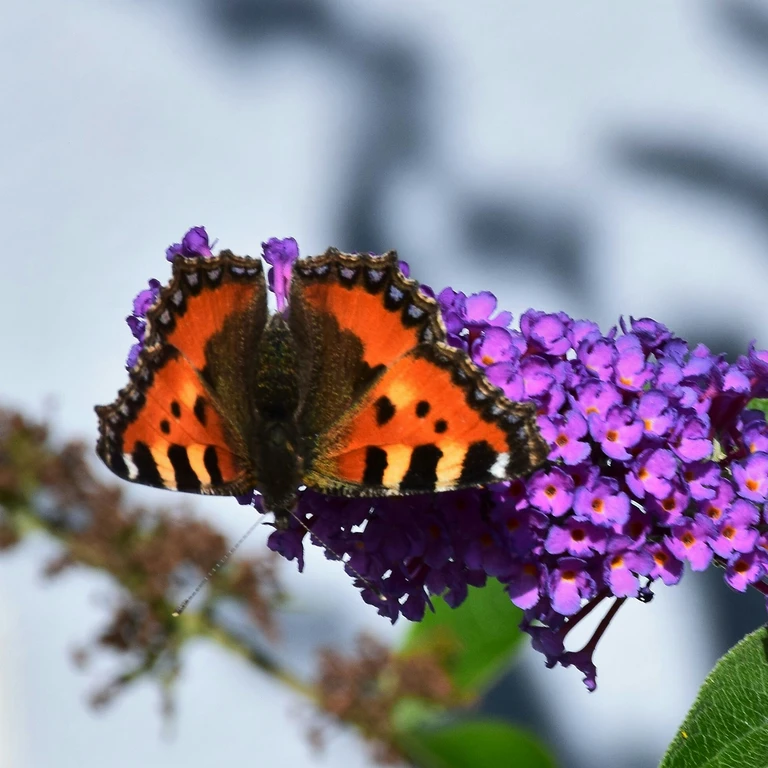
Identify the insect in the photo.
Aglais urticae
